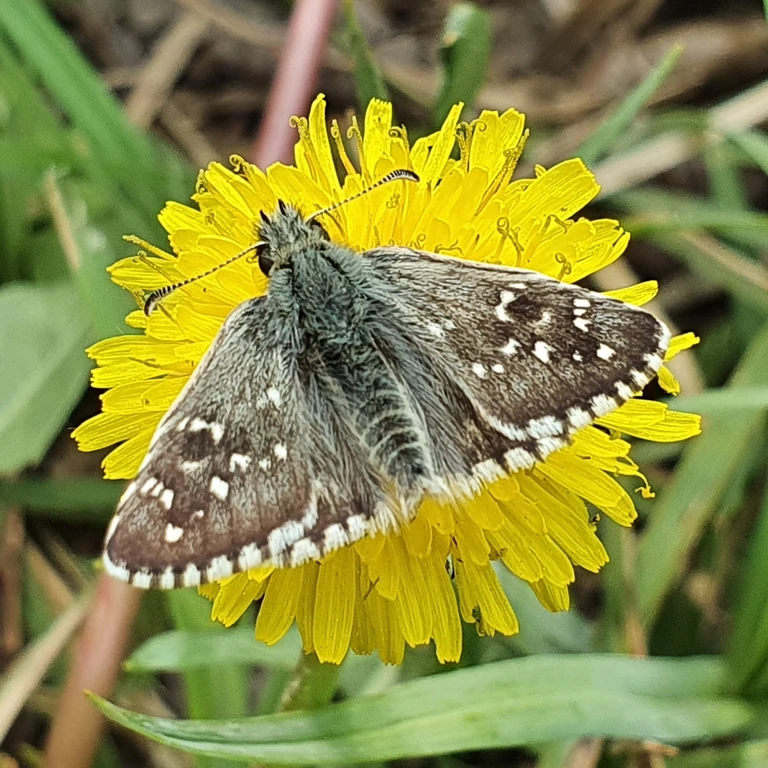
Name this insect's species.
Pyrgus armoricanus
